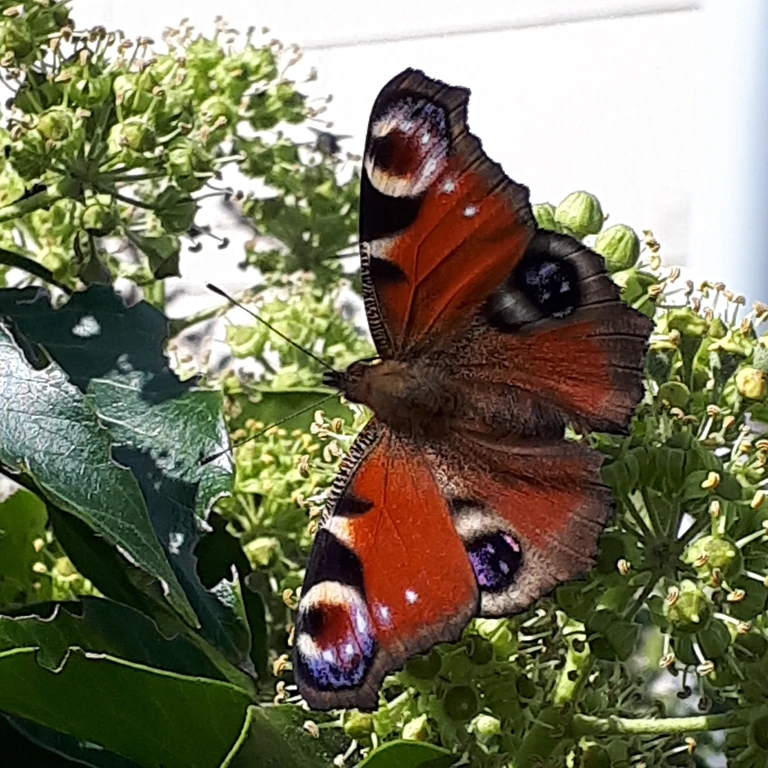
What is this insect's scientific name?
Aglais io
